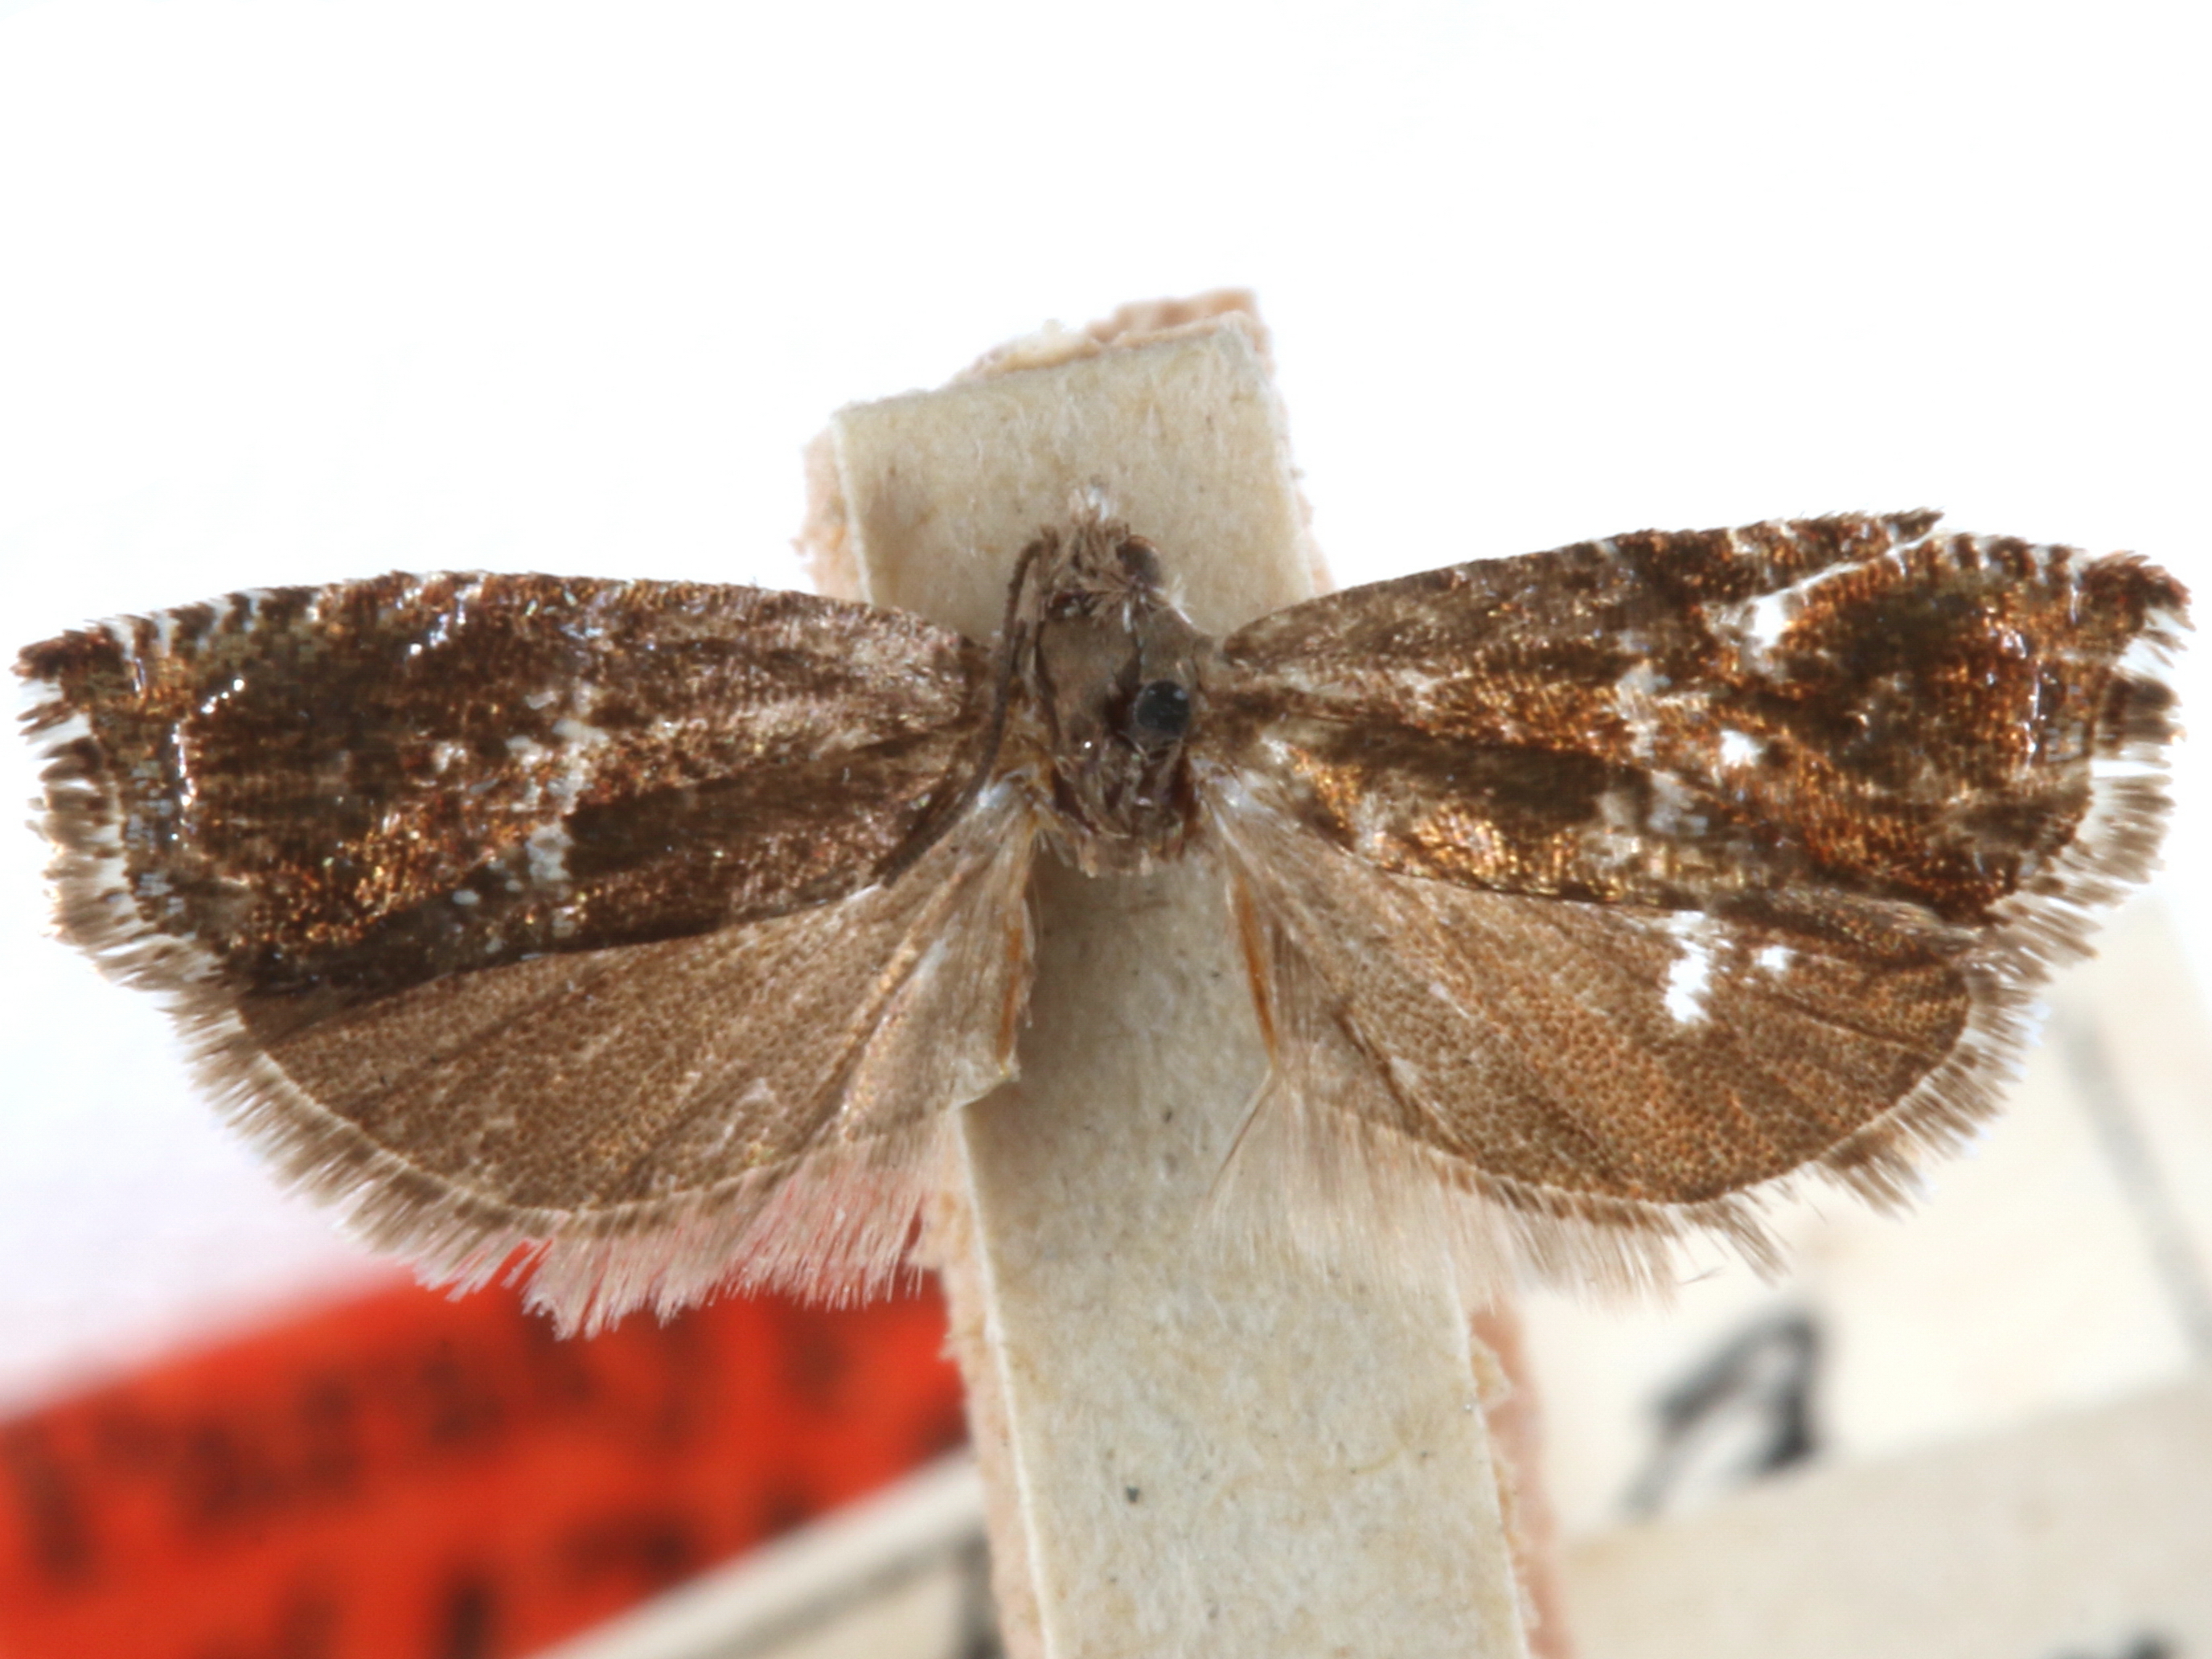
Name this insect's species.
Ancylis albafascia
